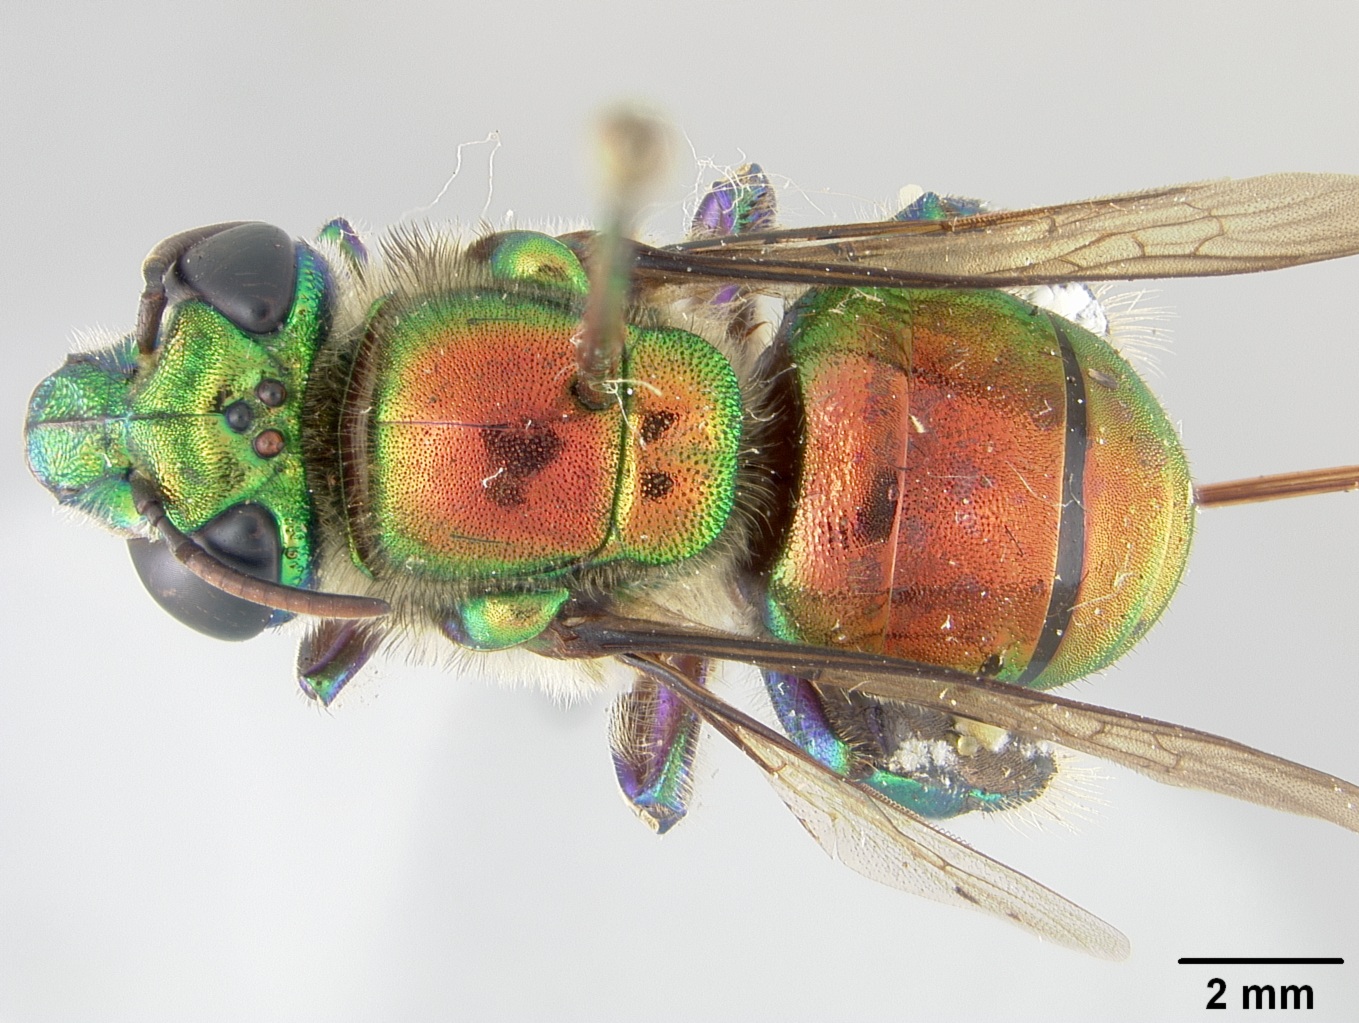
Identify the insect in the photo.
Euglossa flammea
